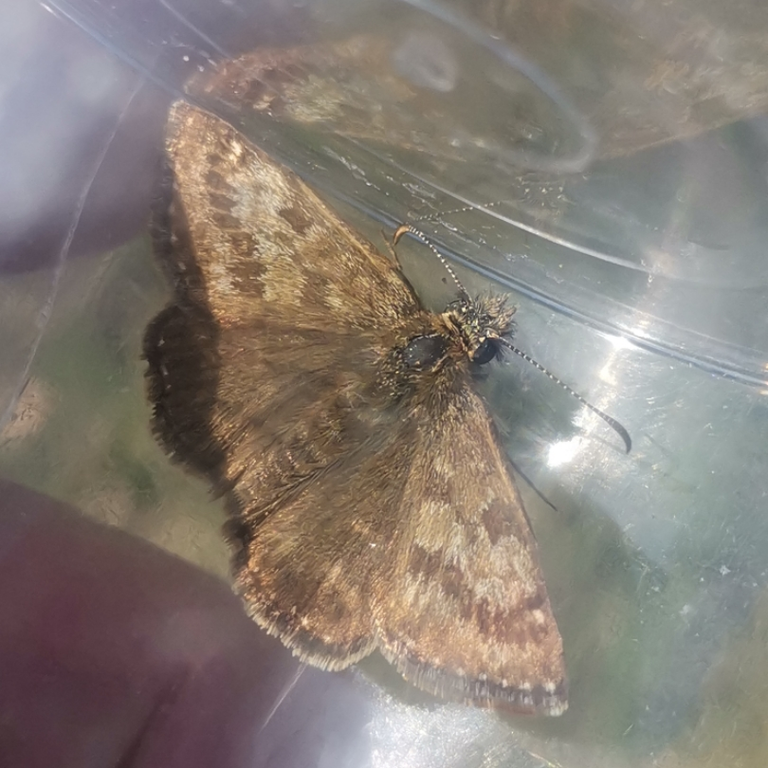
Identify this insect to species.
Erynnis tages
